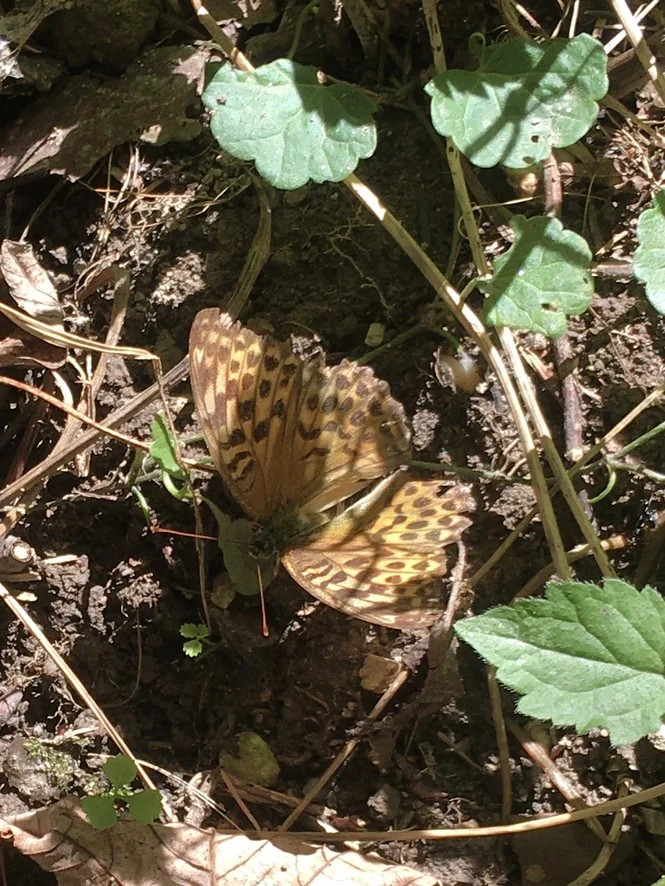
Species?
Argynnis paphia
